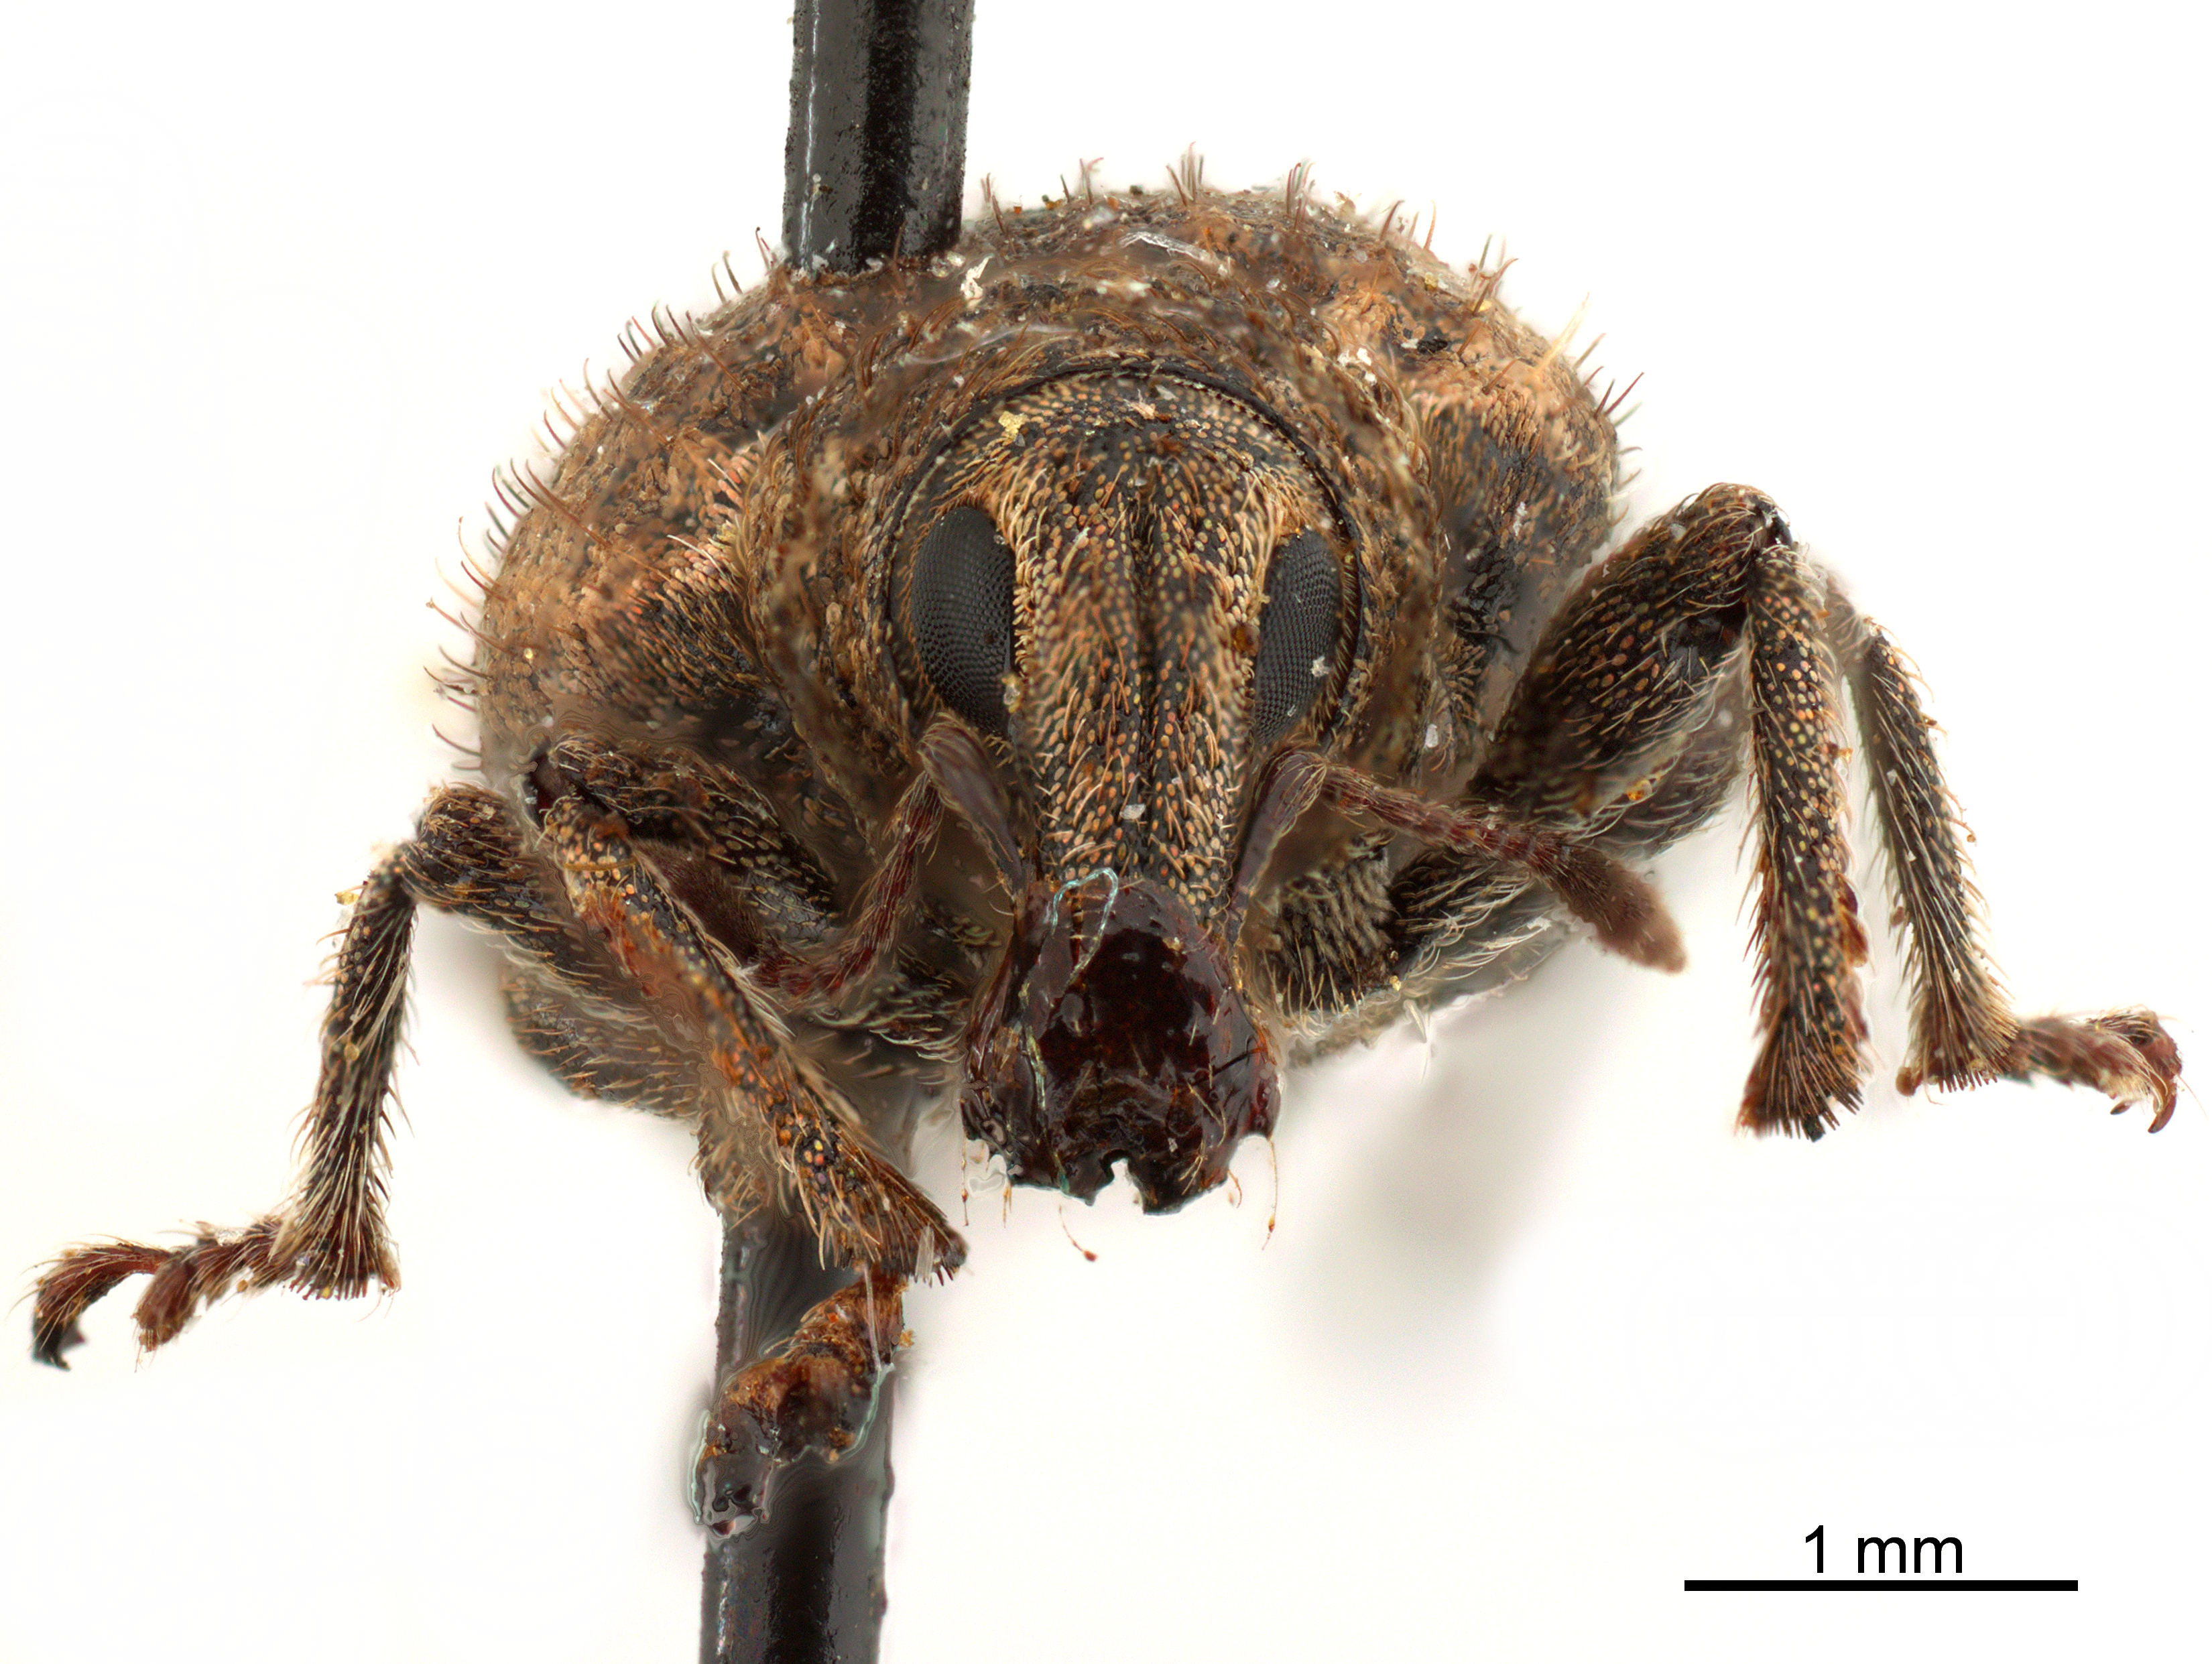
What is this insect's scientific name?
Graptus nictitans (also Alophus nictitans)
